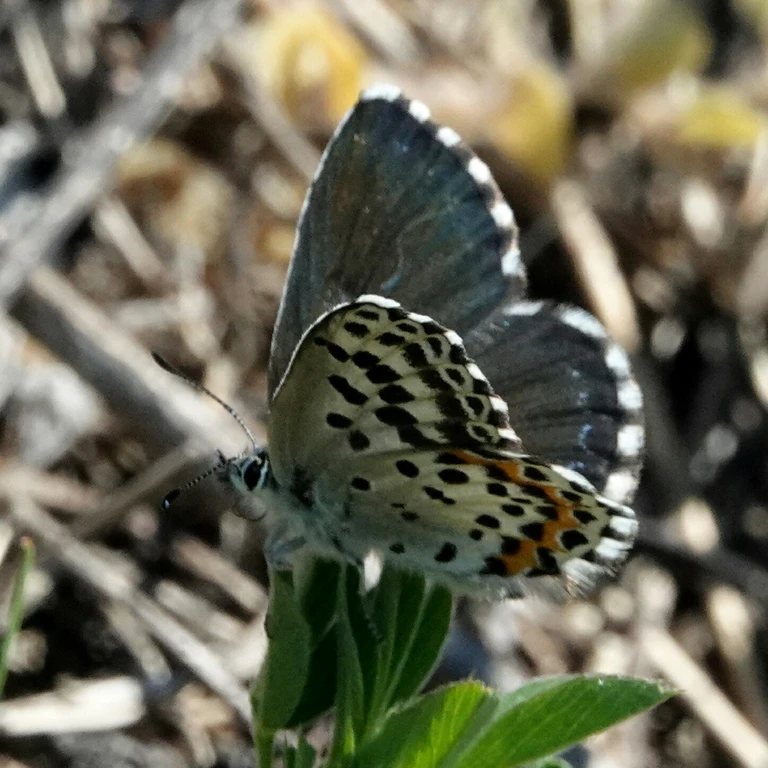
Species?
Scolitantides orion
